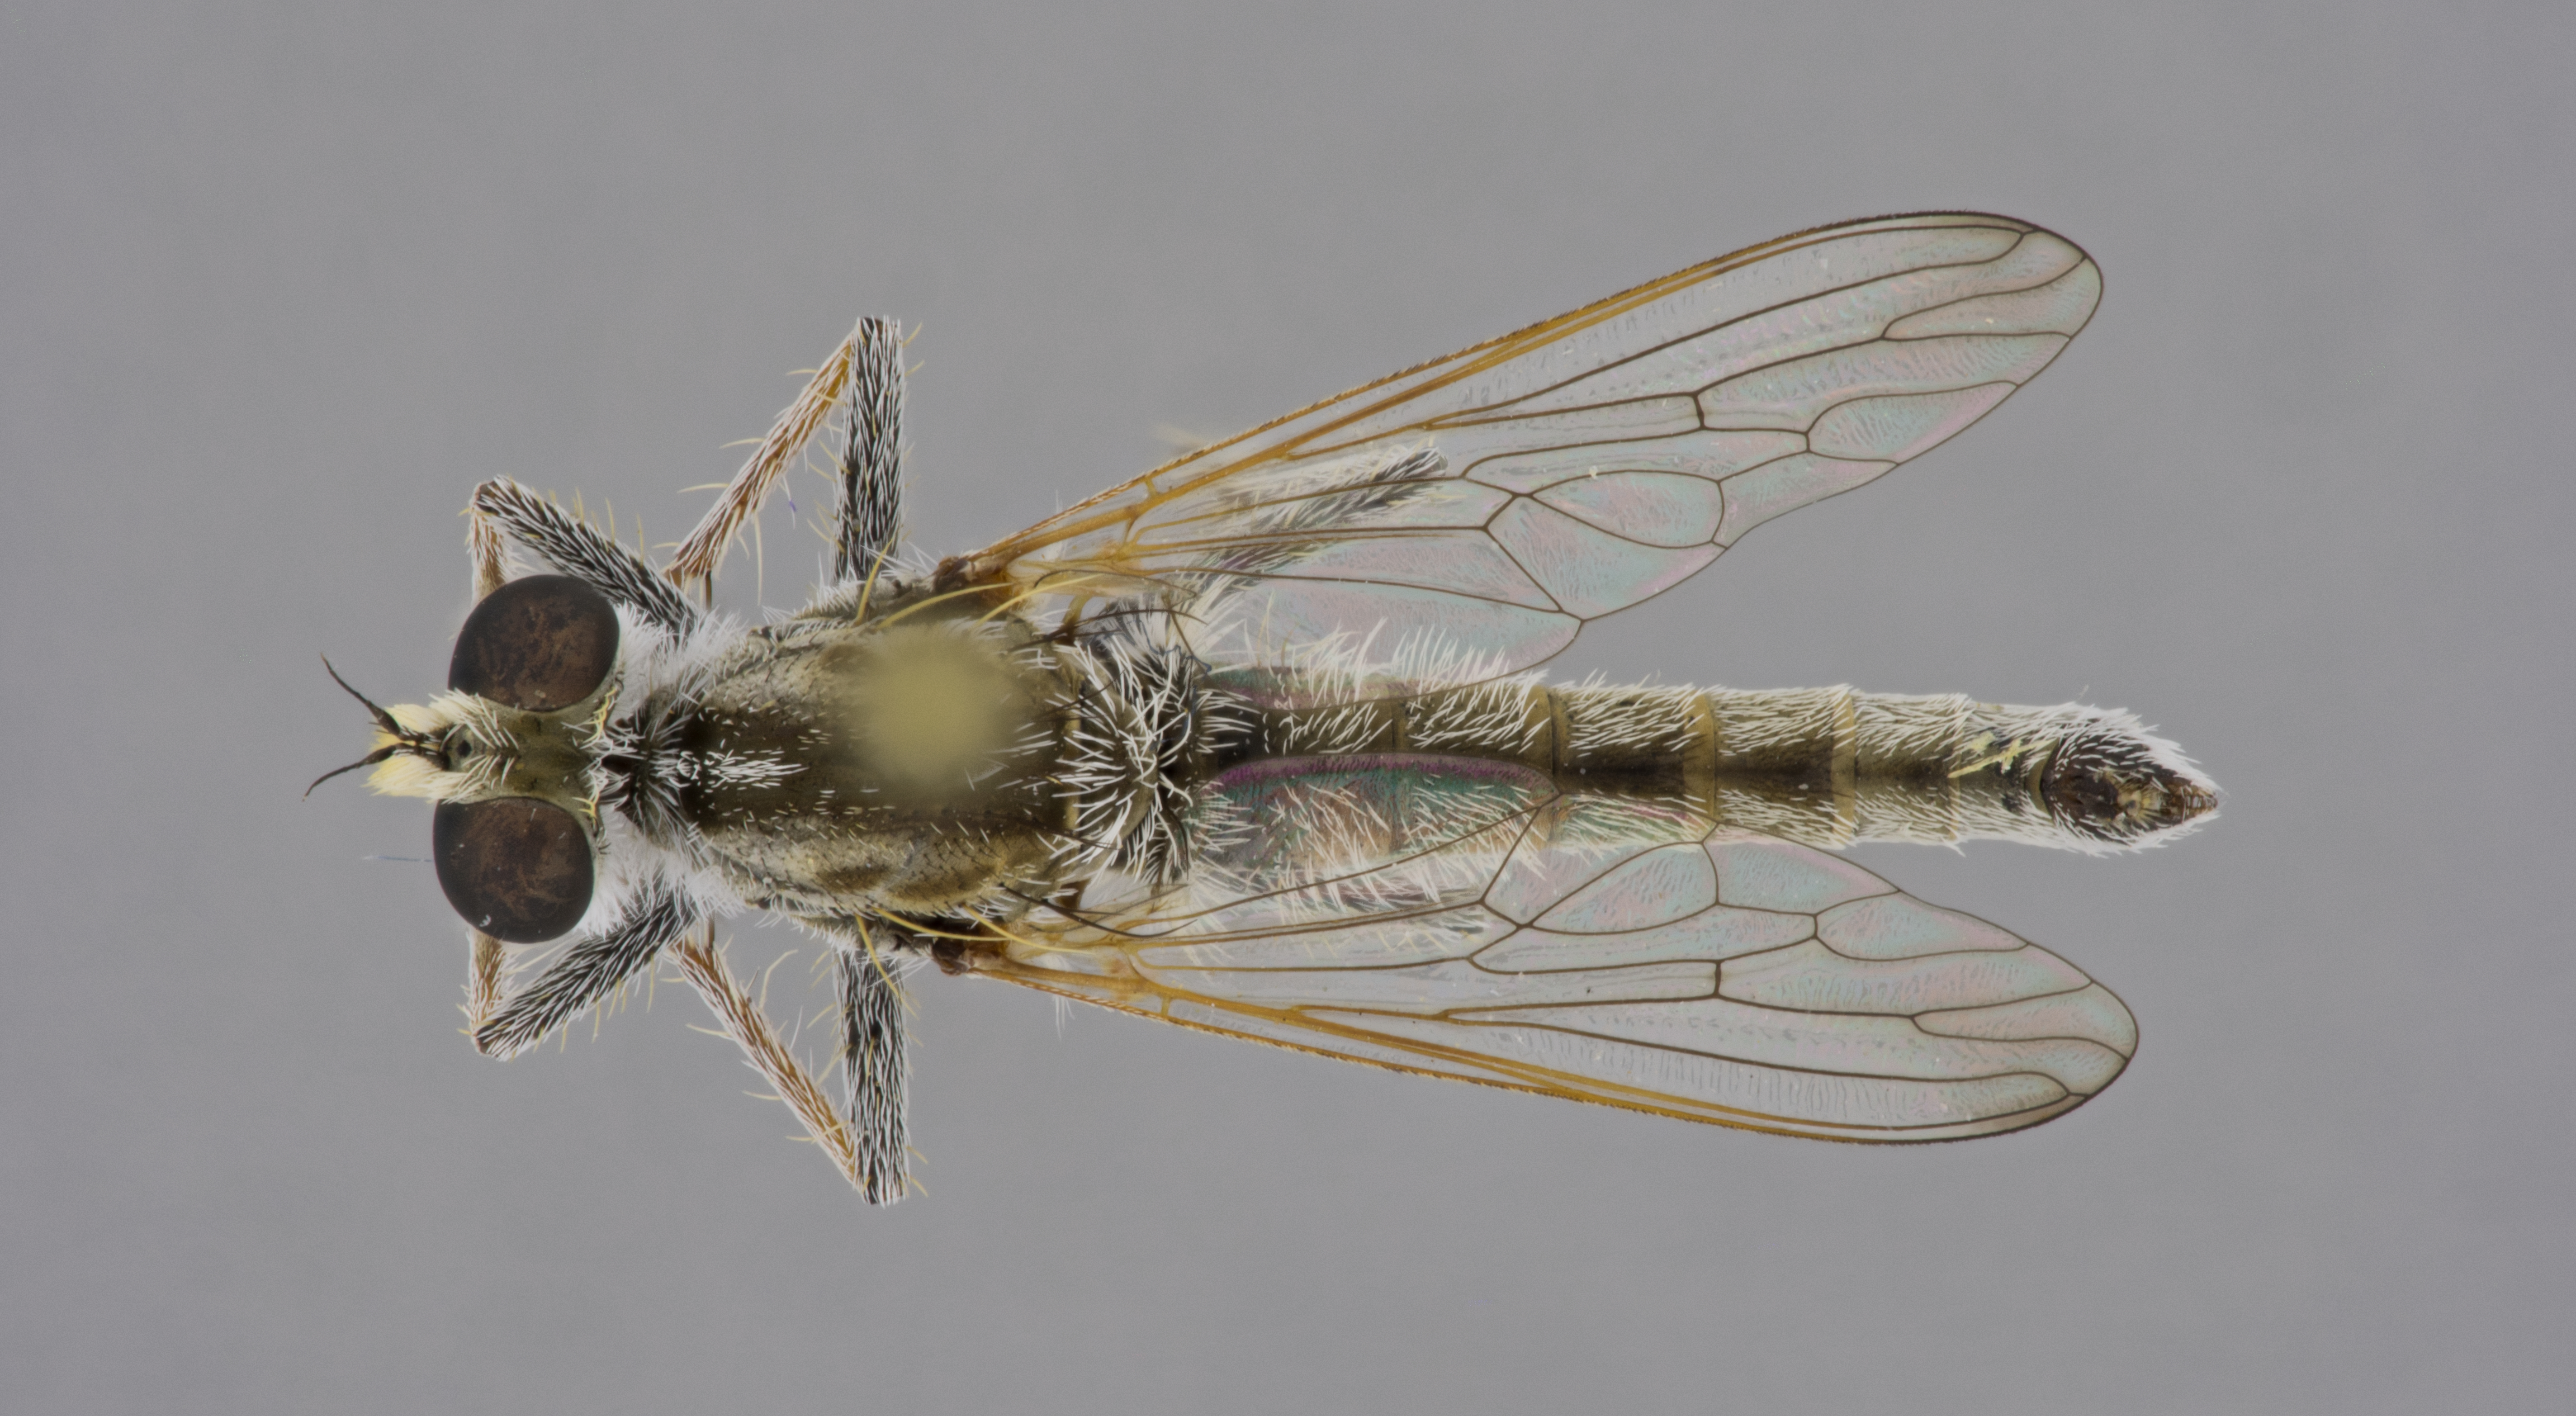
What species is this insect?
Torasilus solus
